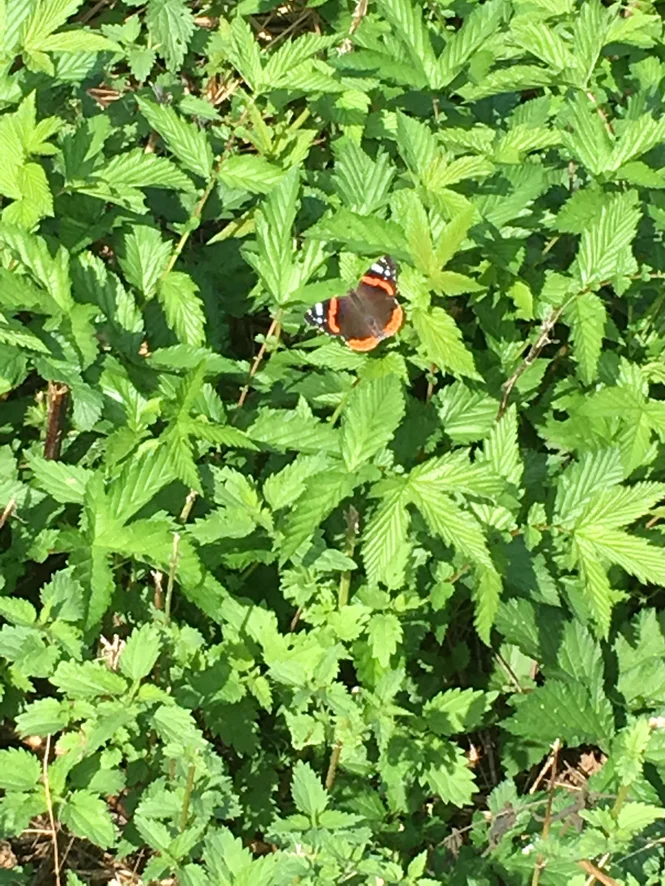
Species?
Vanessa atalanta
